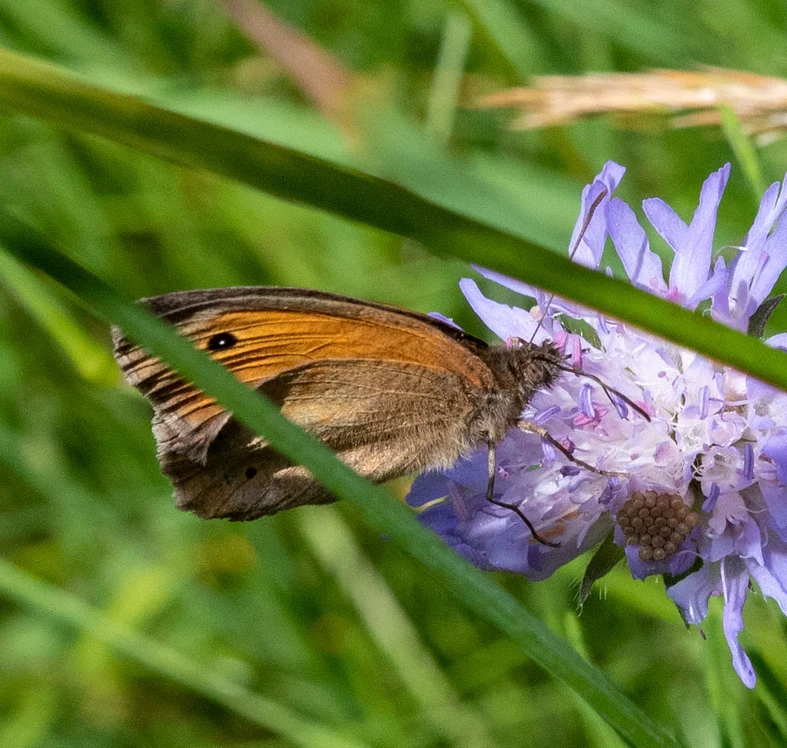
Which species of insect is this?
Maniola jurtina
